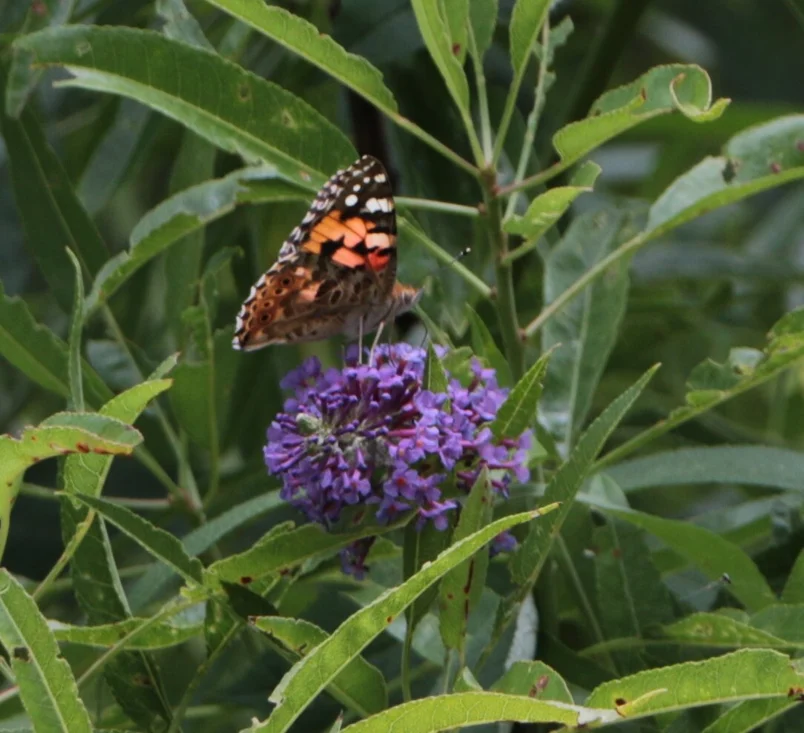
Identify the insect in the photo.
Vanessa cardui
